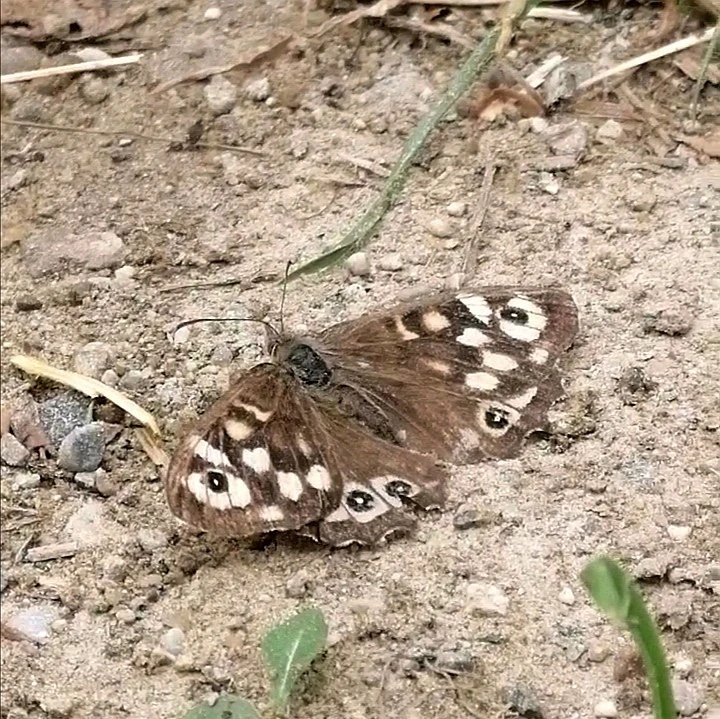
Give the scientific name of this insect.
Pararge aegeria
